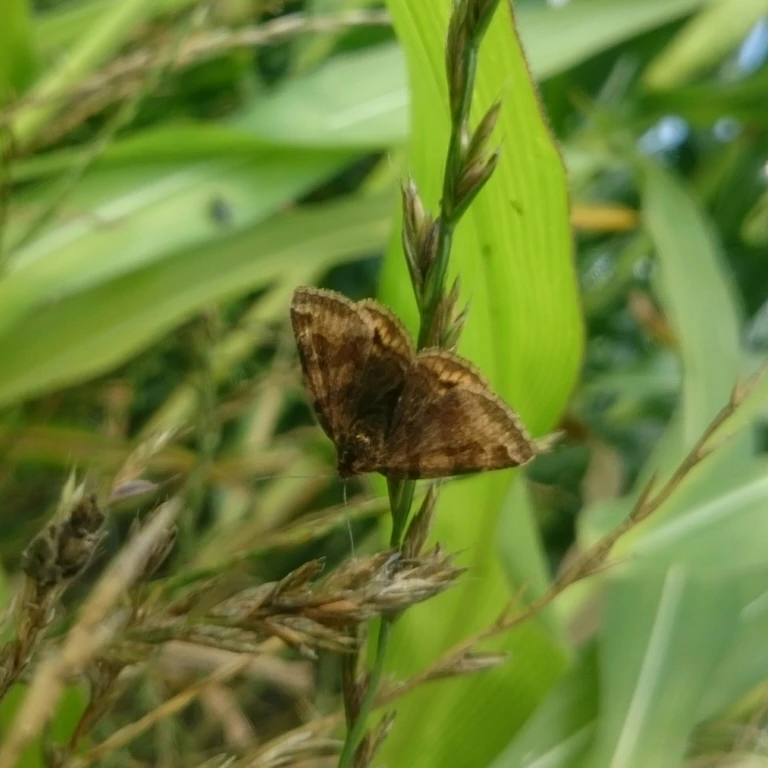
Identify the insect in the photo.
Euclidia glyphica
